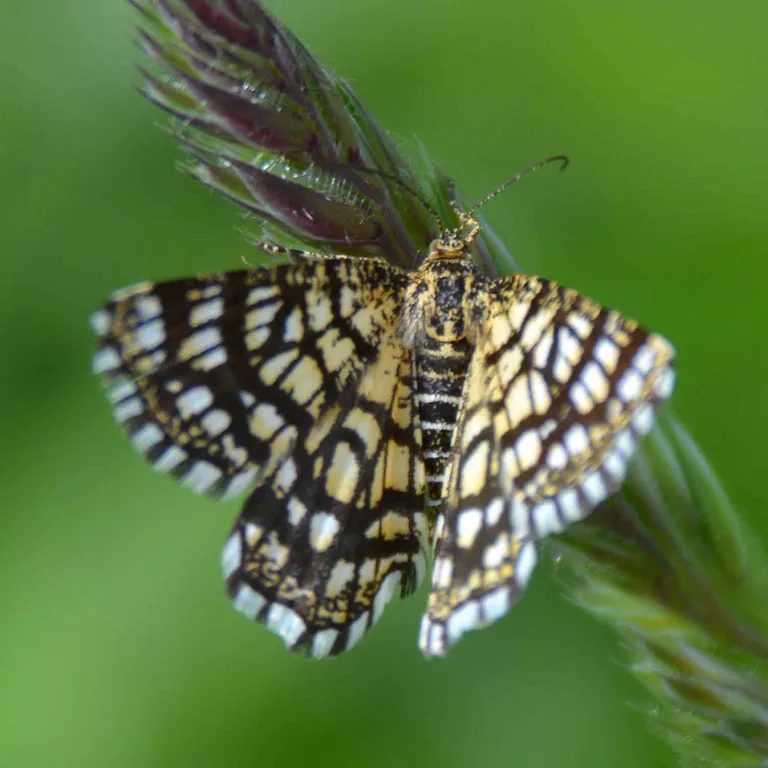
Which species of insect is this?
Chiasmia clathrata
